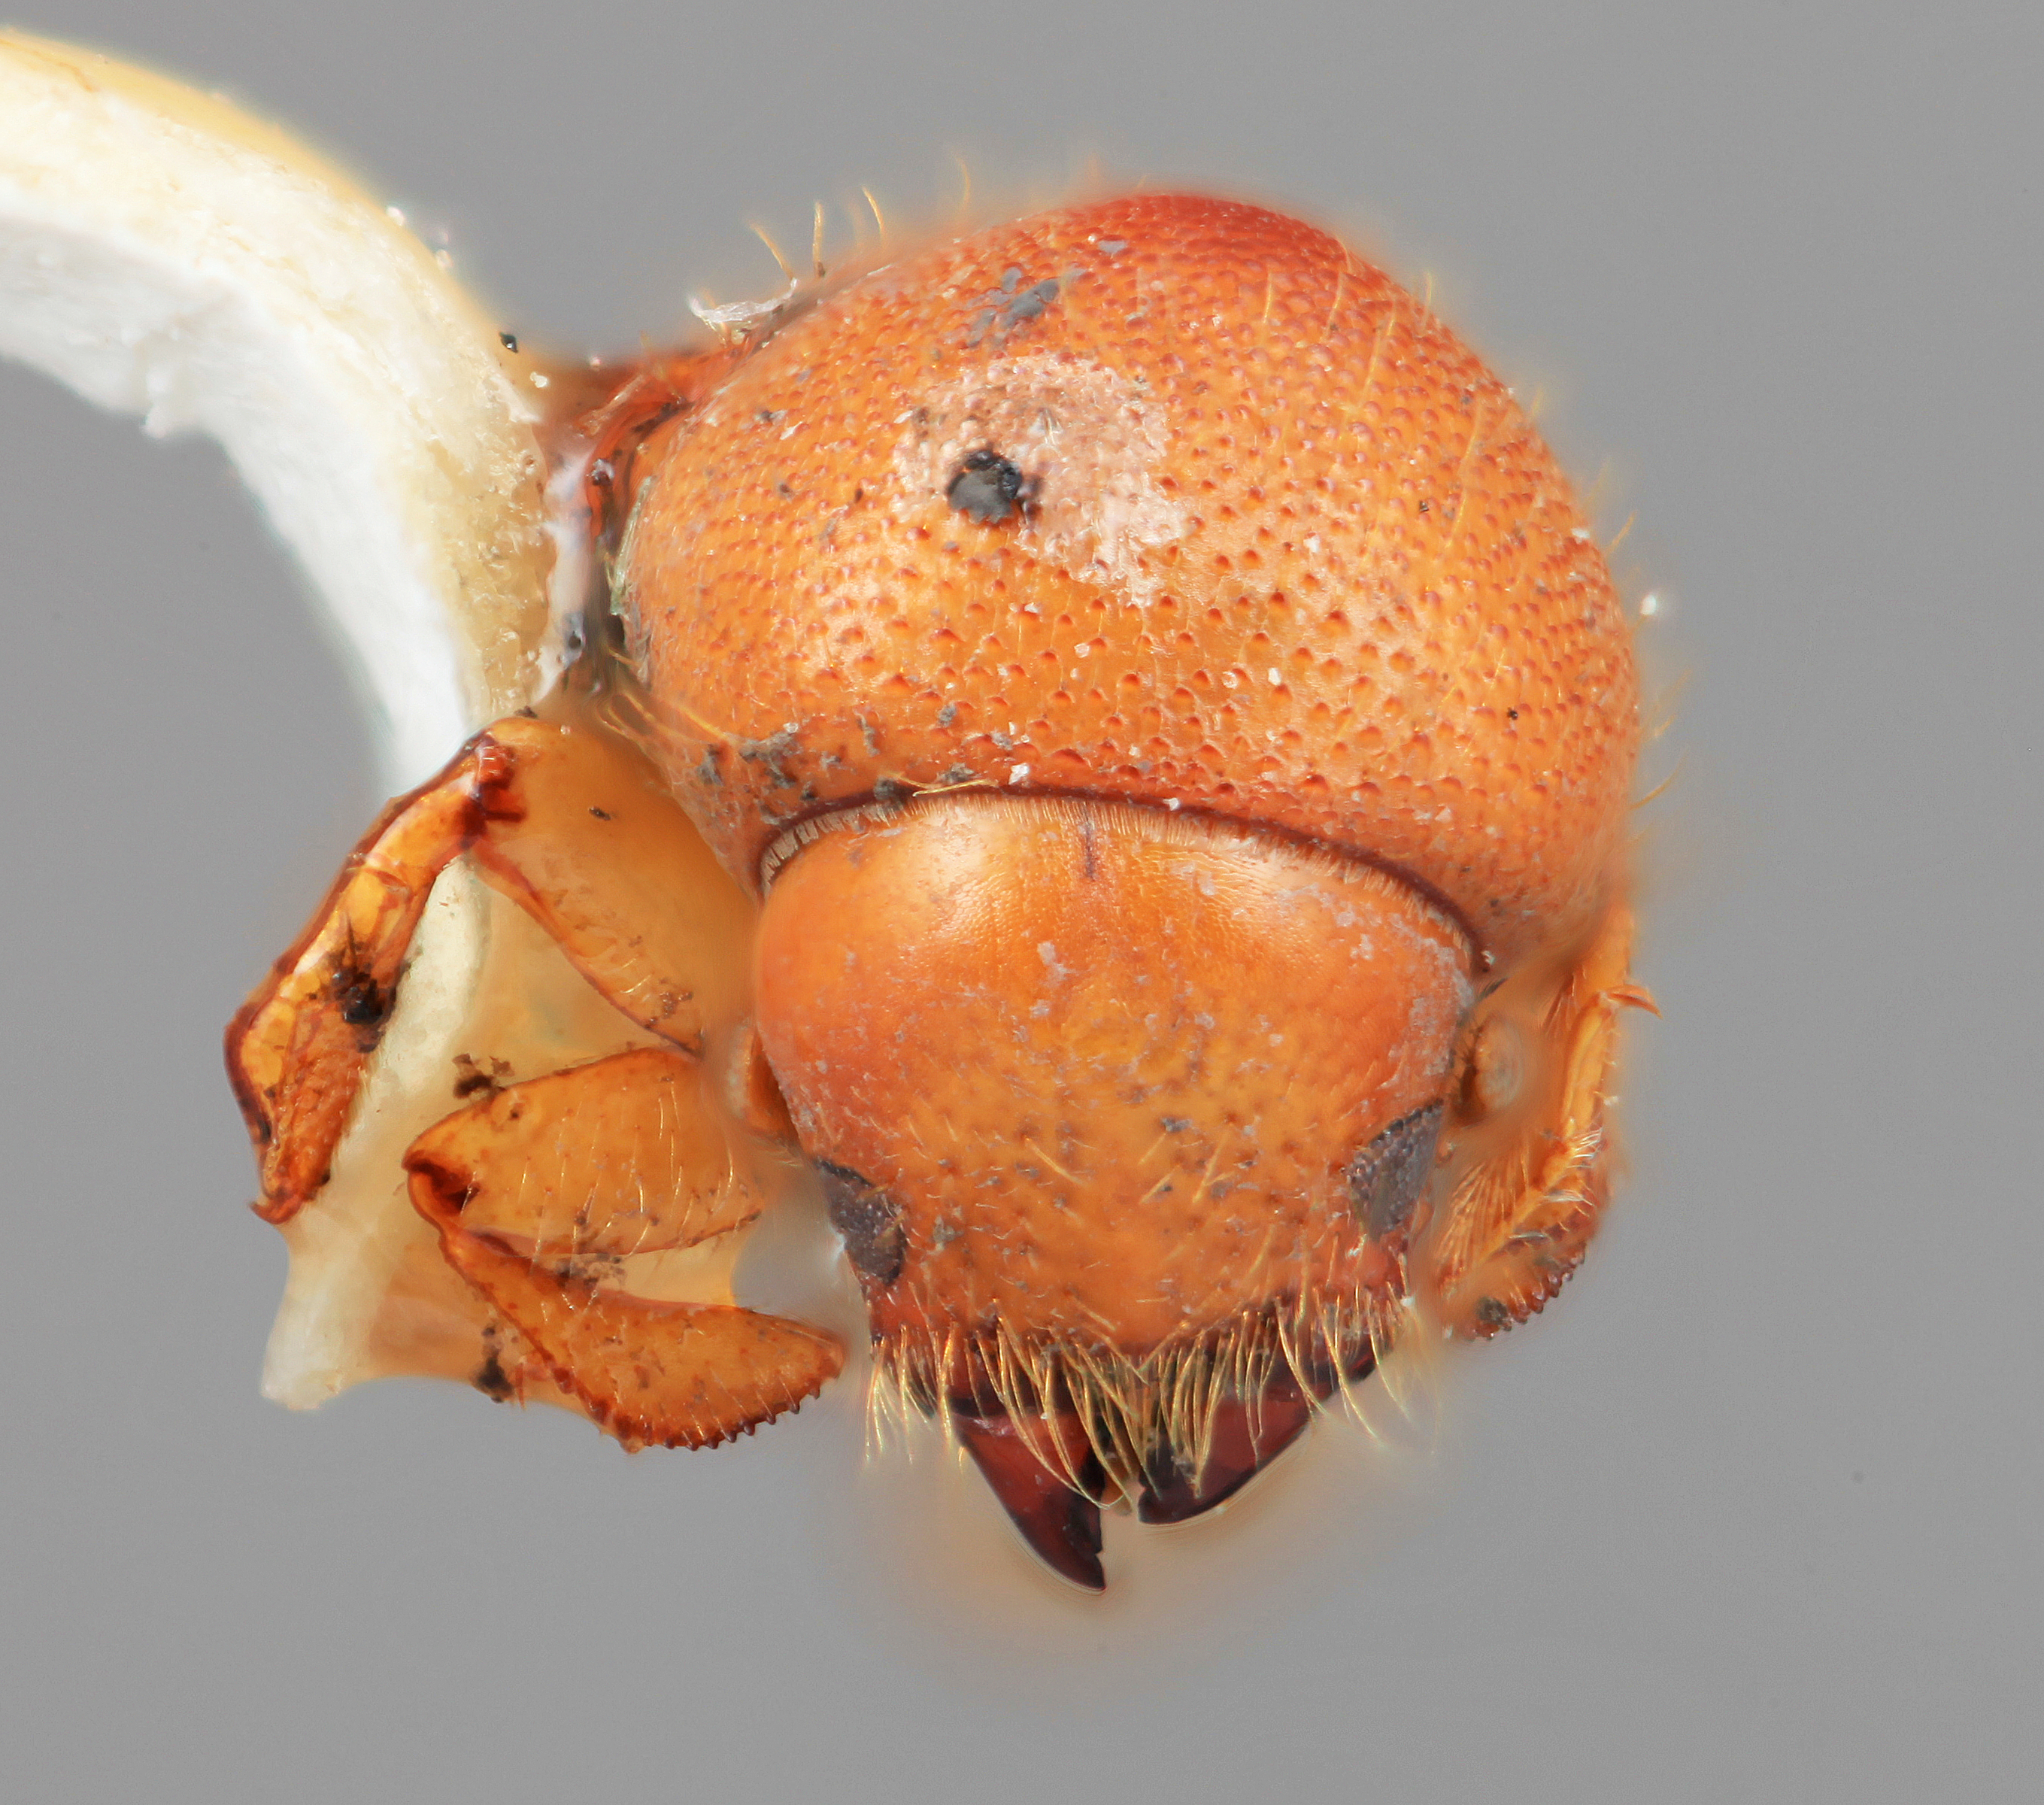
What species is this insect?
Xyleborus rugulosipes
